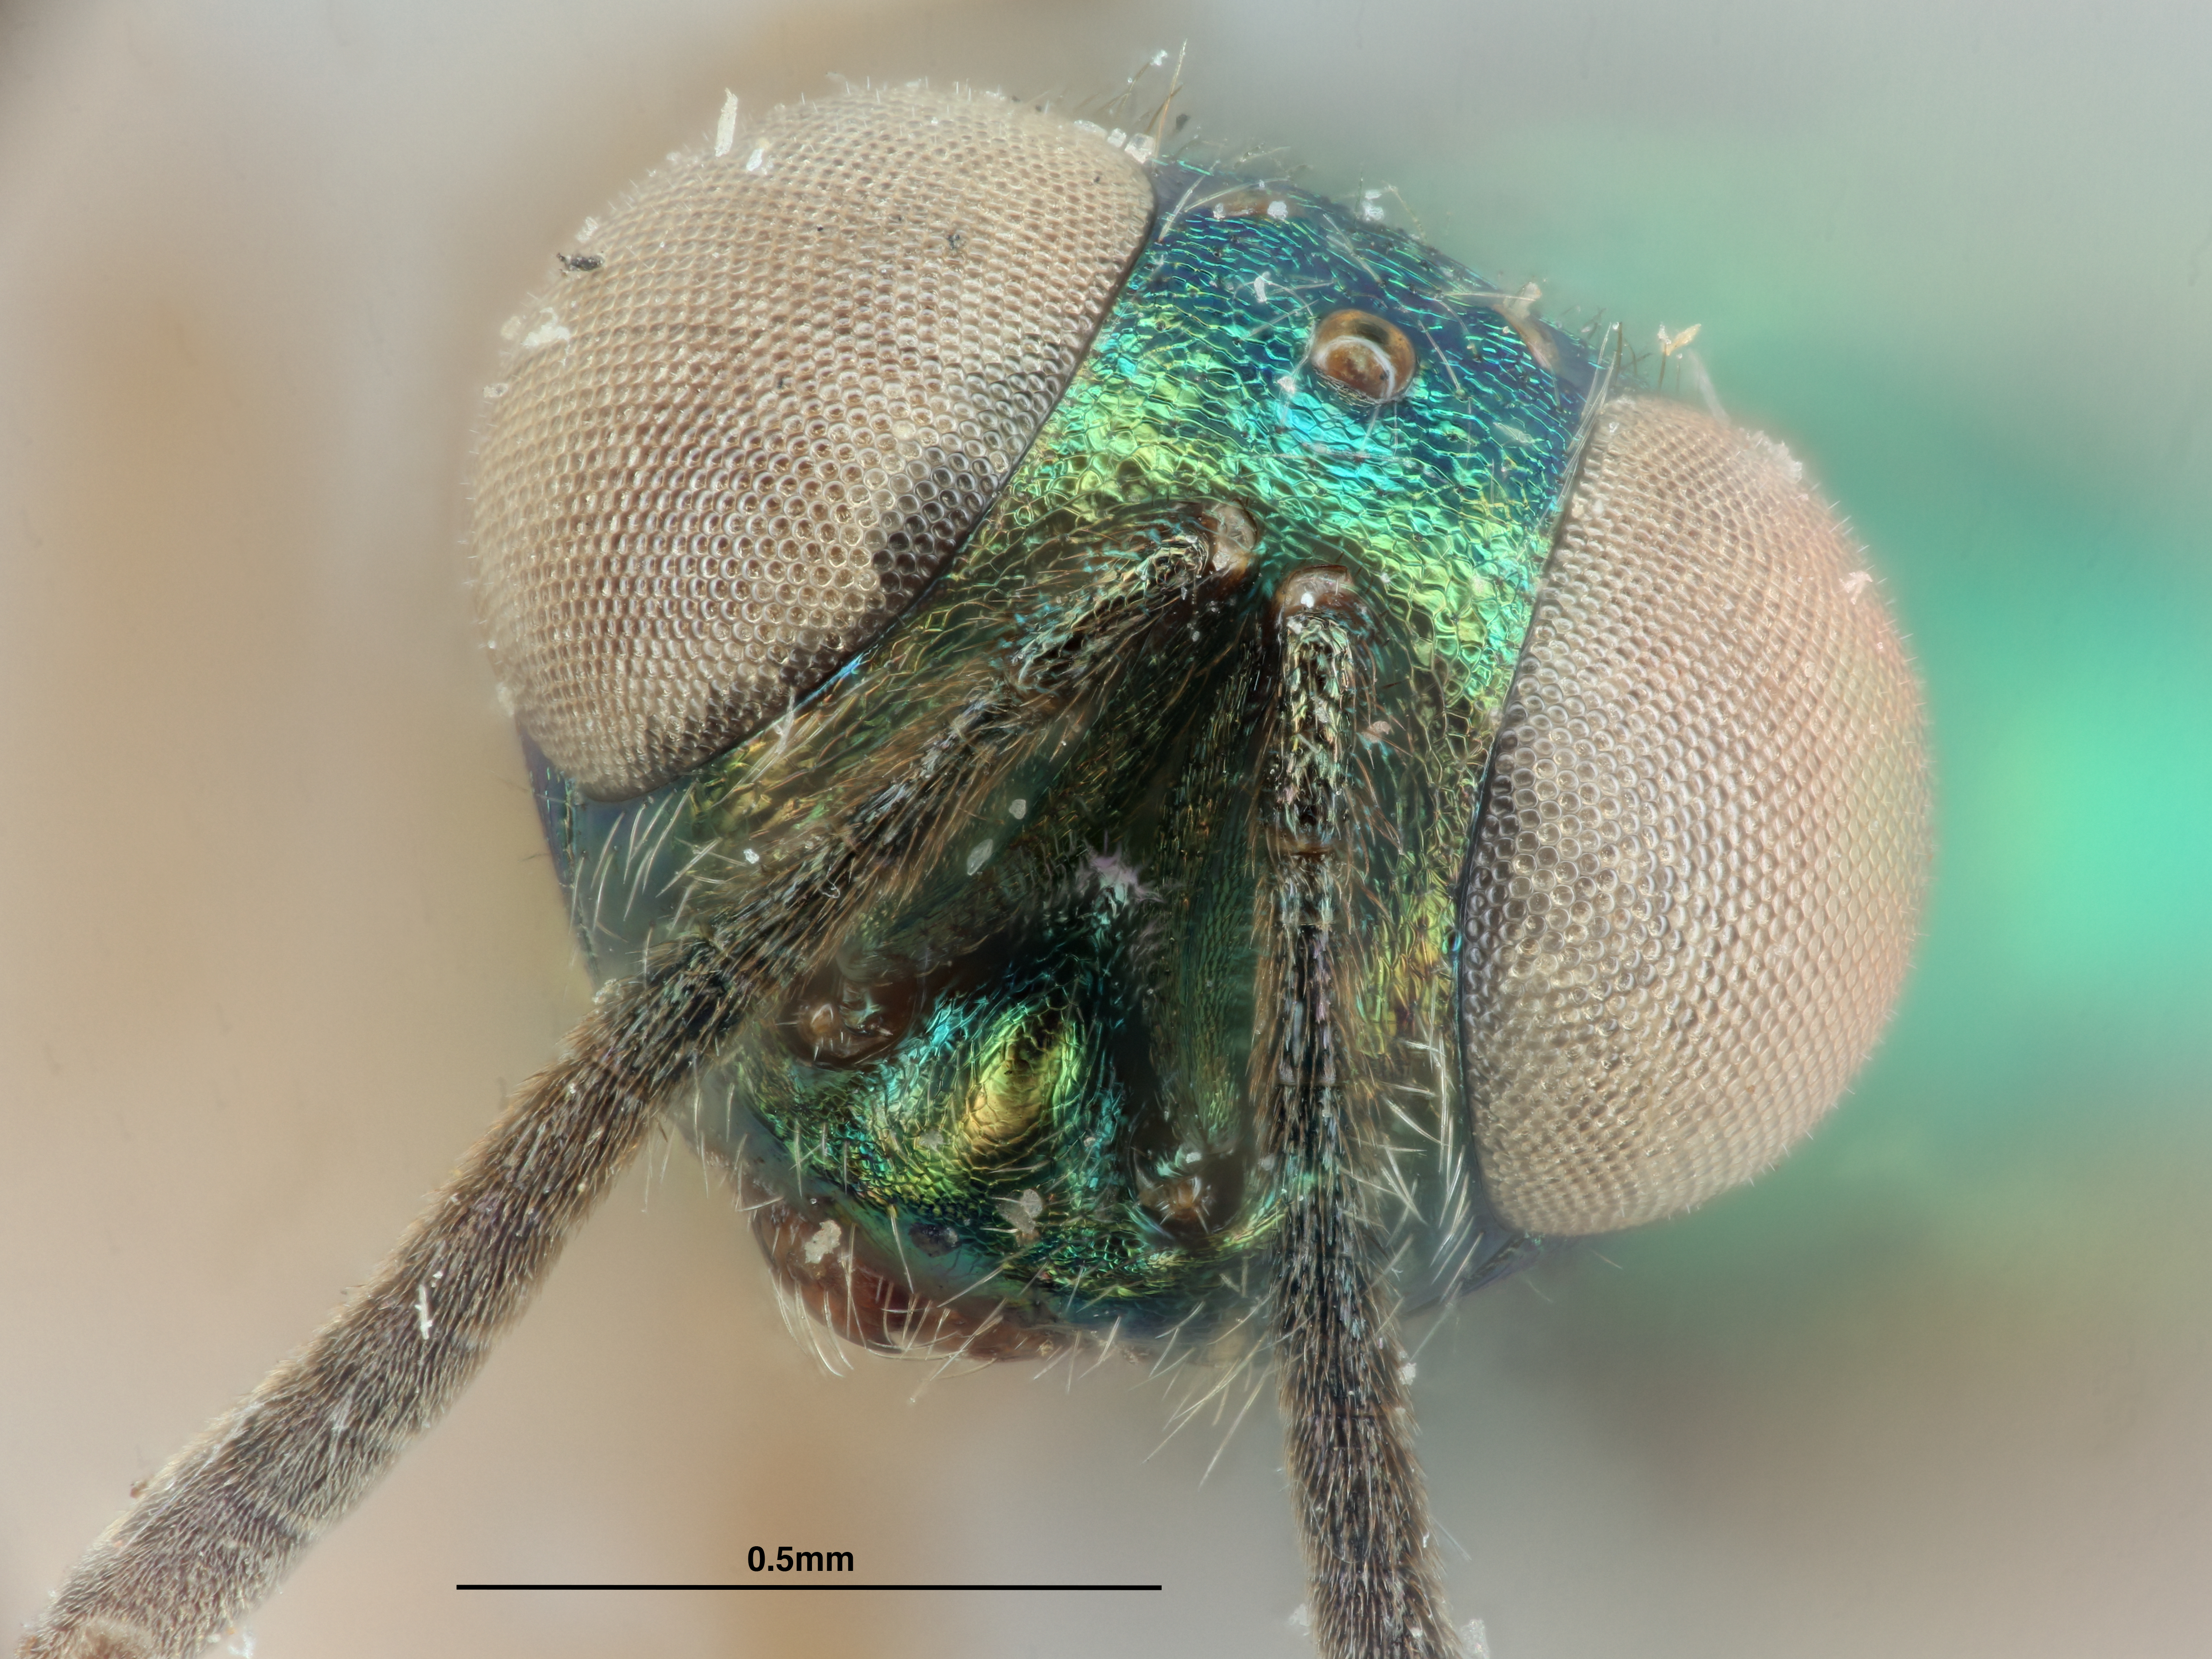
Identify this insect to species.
Eupelmus hawaiiensis
